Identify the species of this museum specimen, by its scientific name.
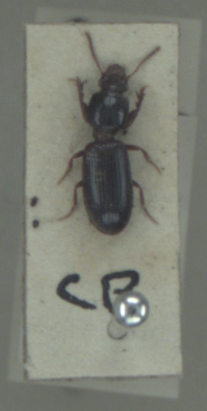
Clivina fossor
